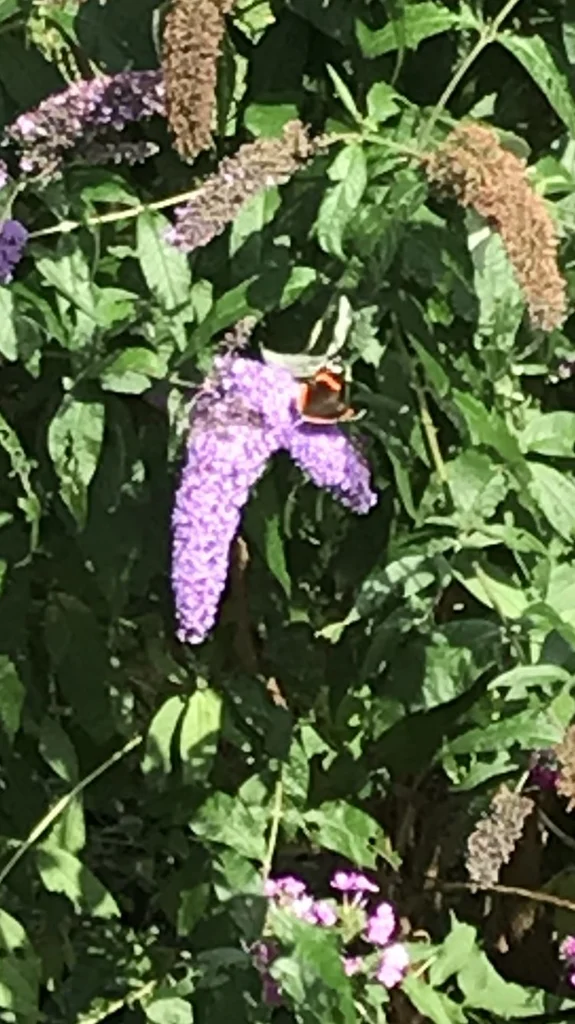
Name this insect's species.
Vanessa atalanta
